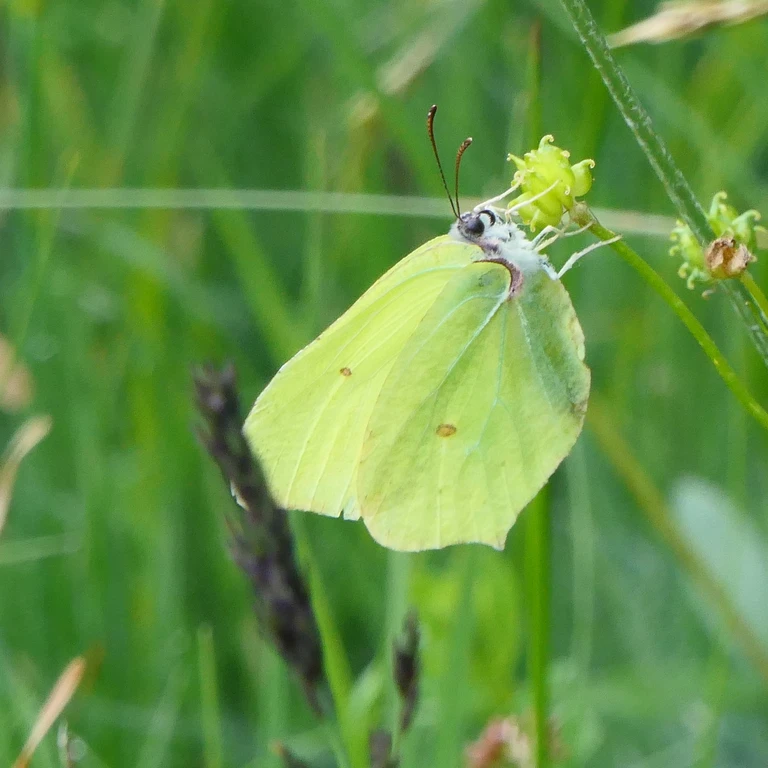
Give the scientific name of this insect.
Gonepteryx rhamni
